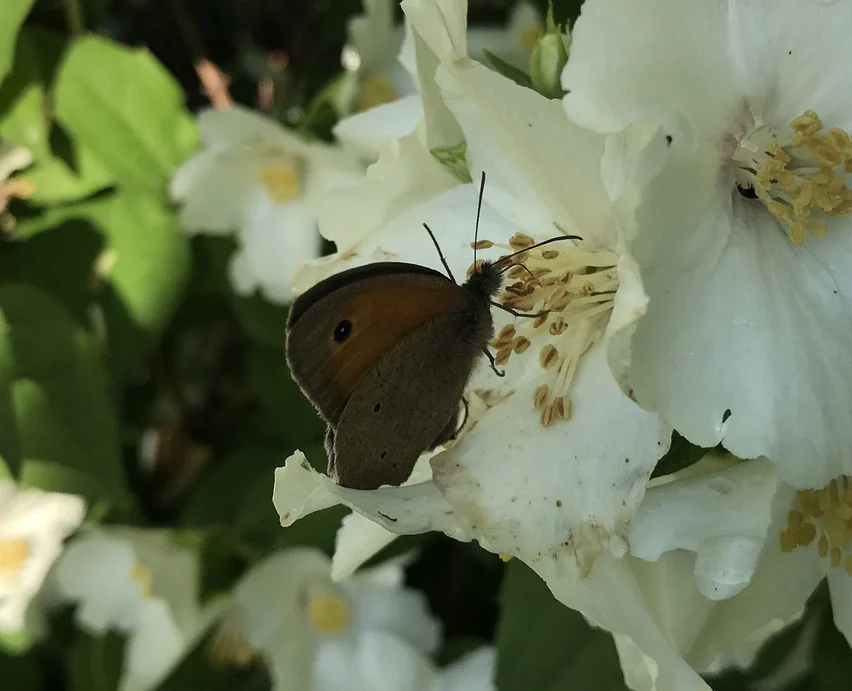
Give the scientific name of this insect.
Maniola jurtina
